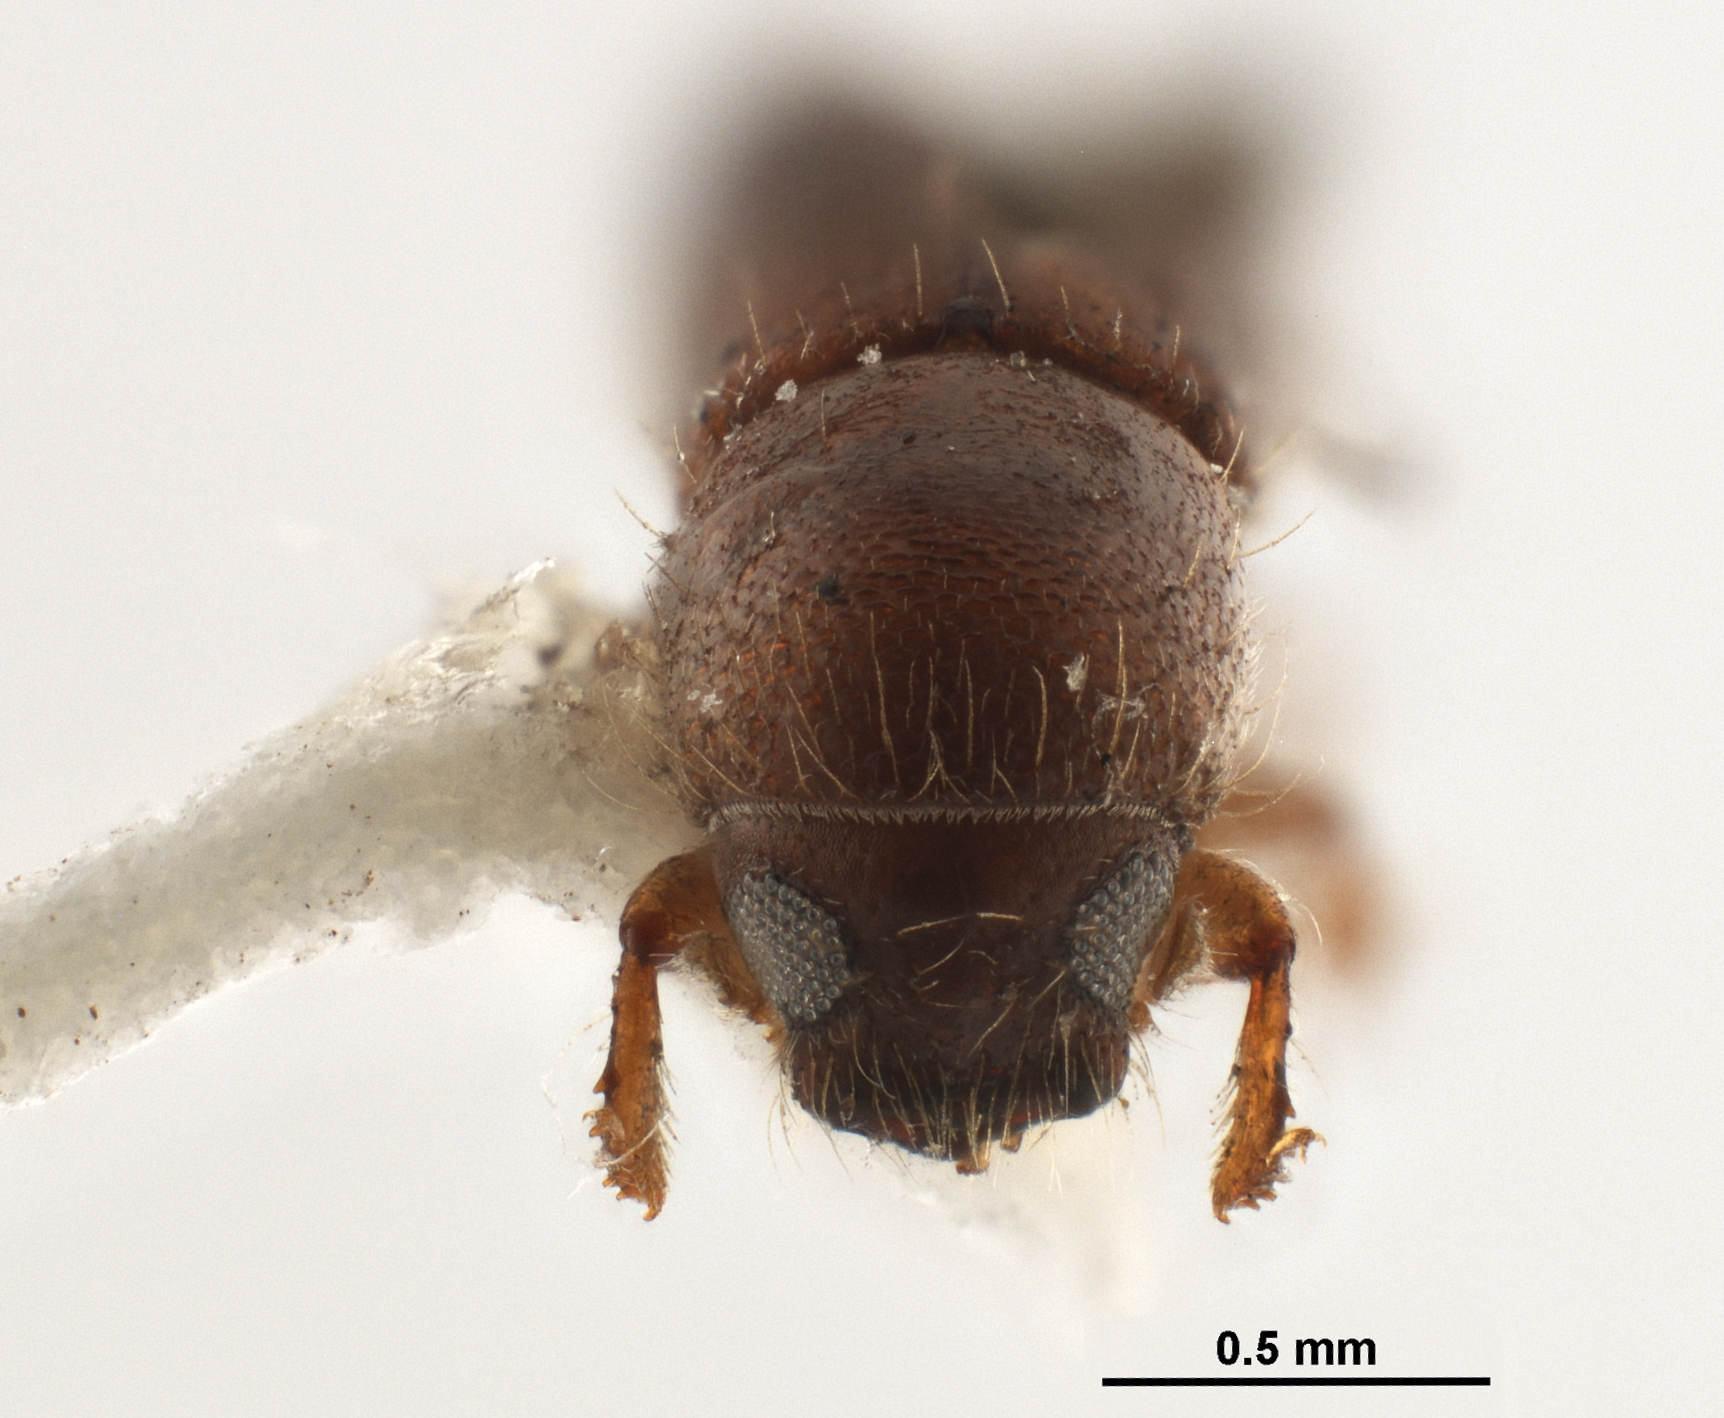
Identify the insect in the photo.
Debus pumilus
